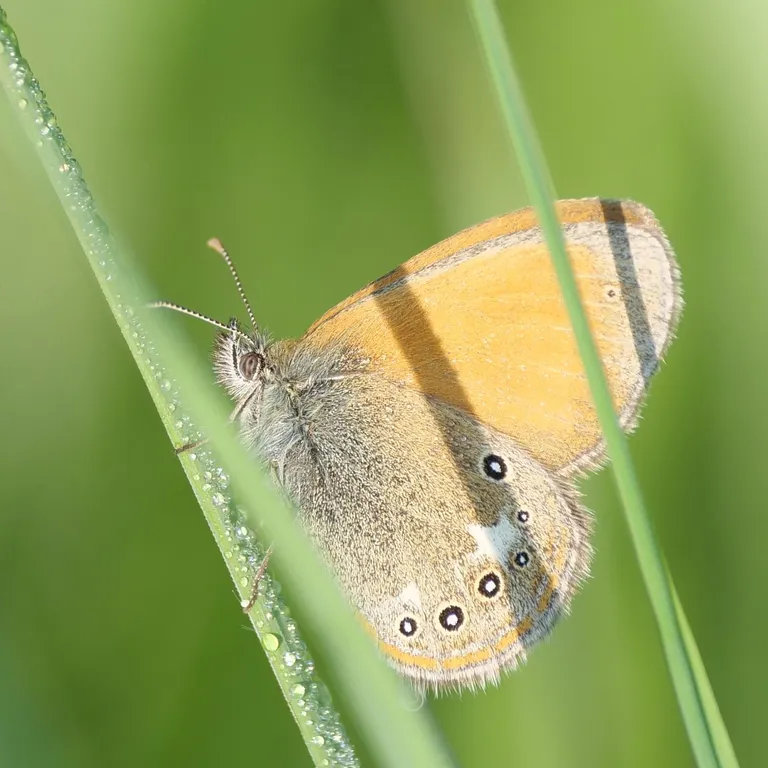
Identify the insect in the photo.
Coenonympha glycerion (also Coenonympha iphis)
